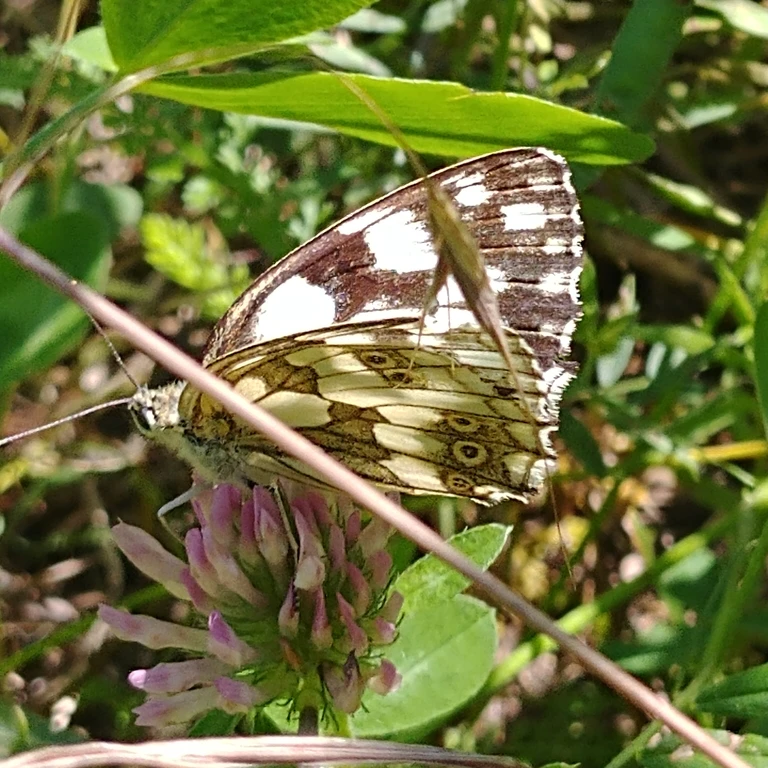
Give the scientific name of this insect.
Melanargia galathea
